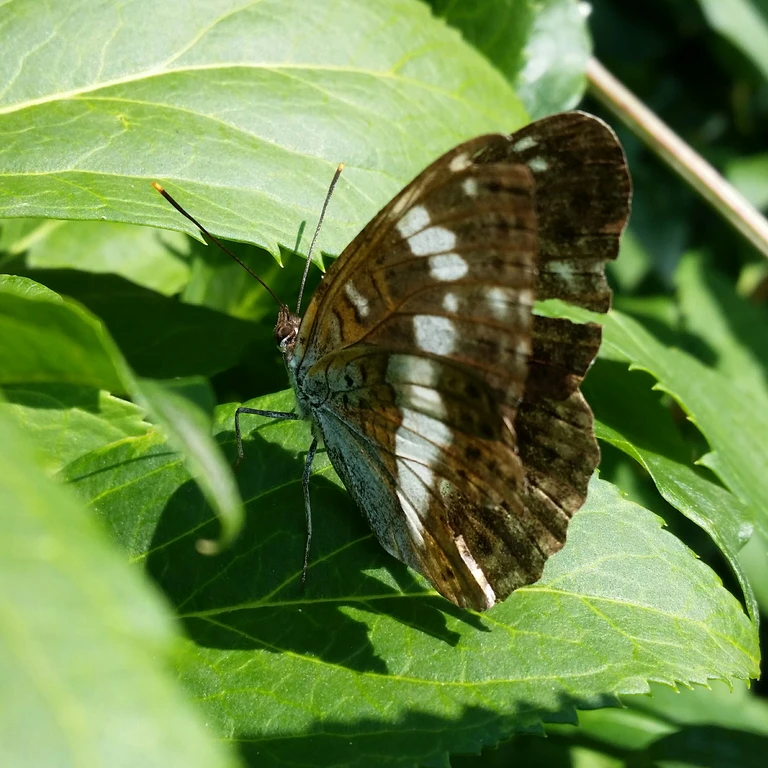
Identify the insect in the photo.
Limenitis camilla (also Ladoga camilla)
